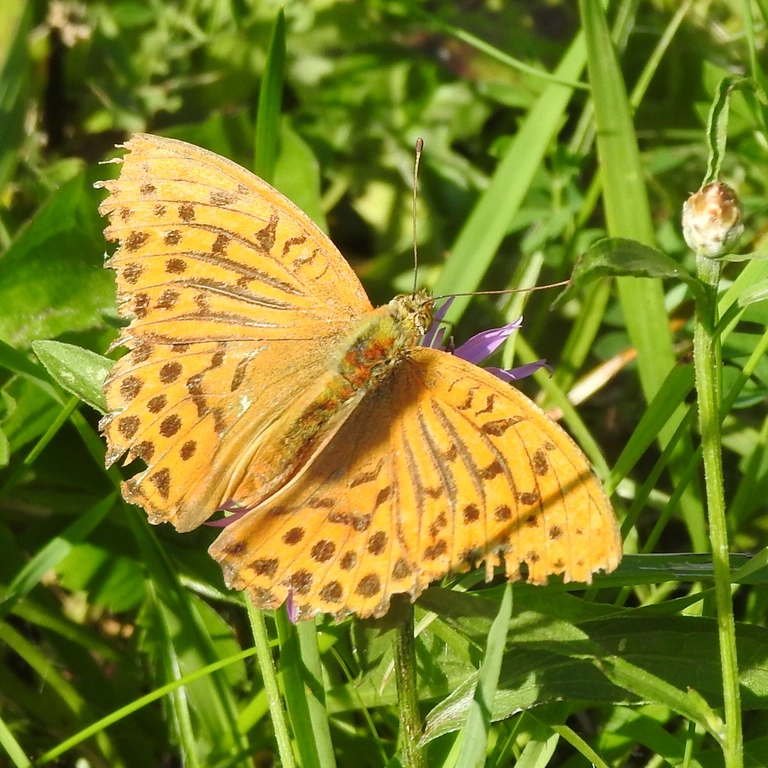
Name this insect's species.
Argynnis paphia
